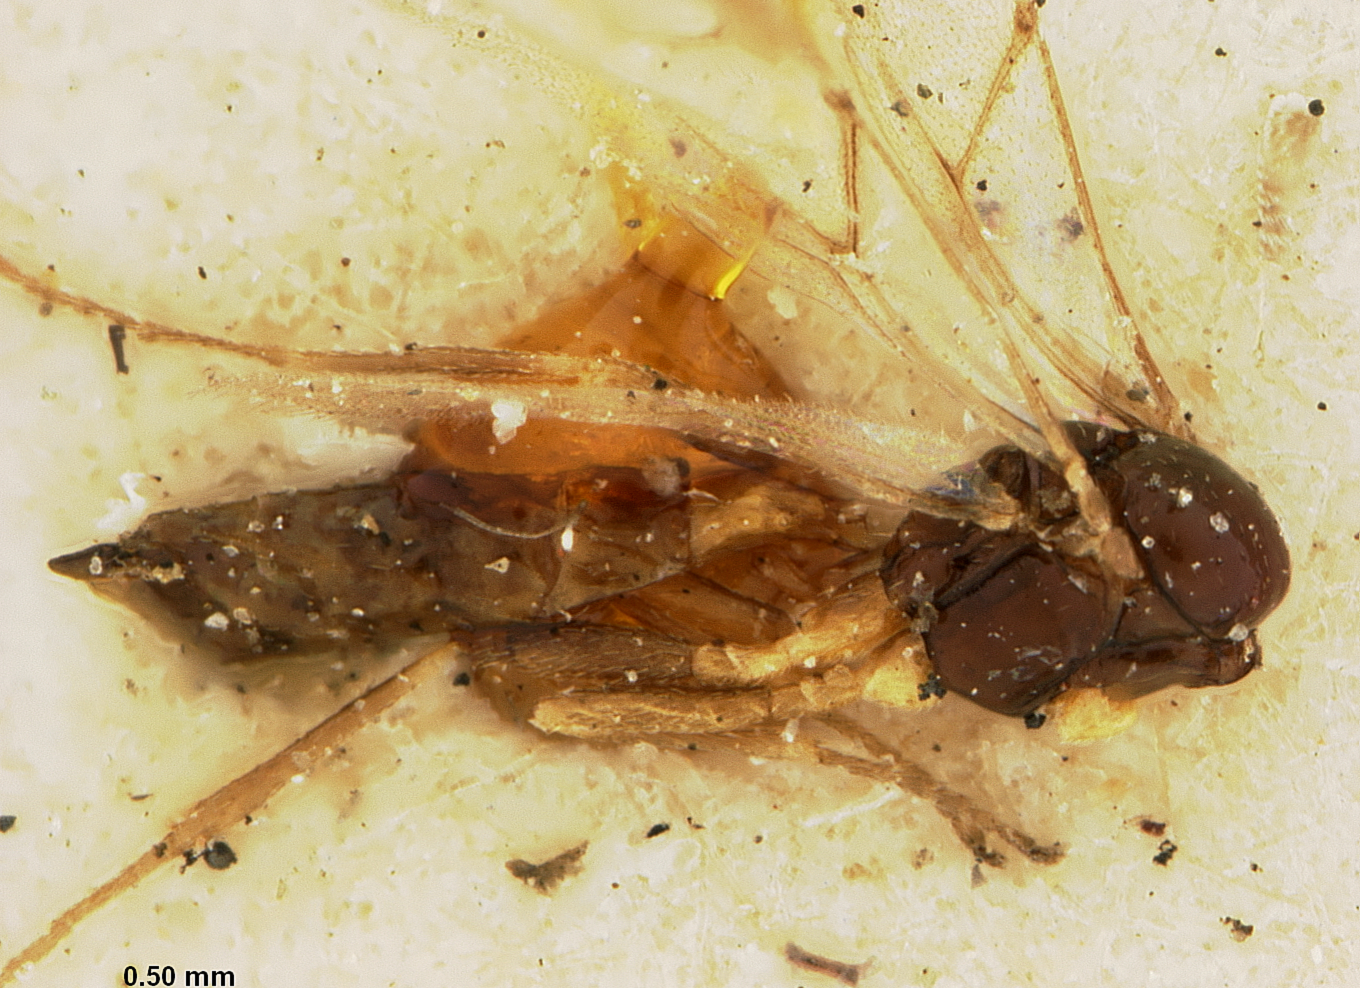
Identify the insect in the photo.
Aphidius citraphis
